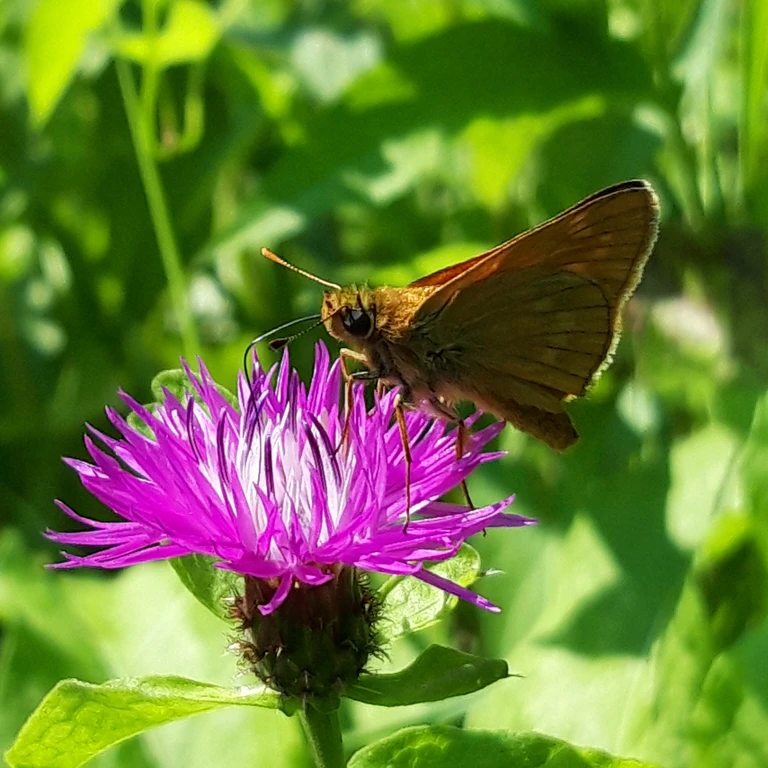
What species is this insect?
Ochlodes sylvanus (also Ochlodes venata)
